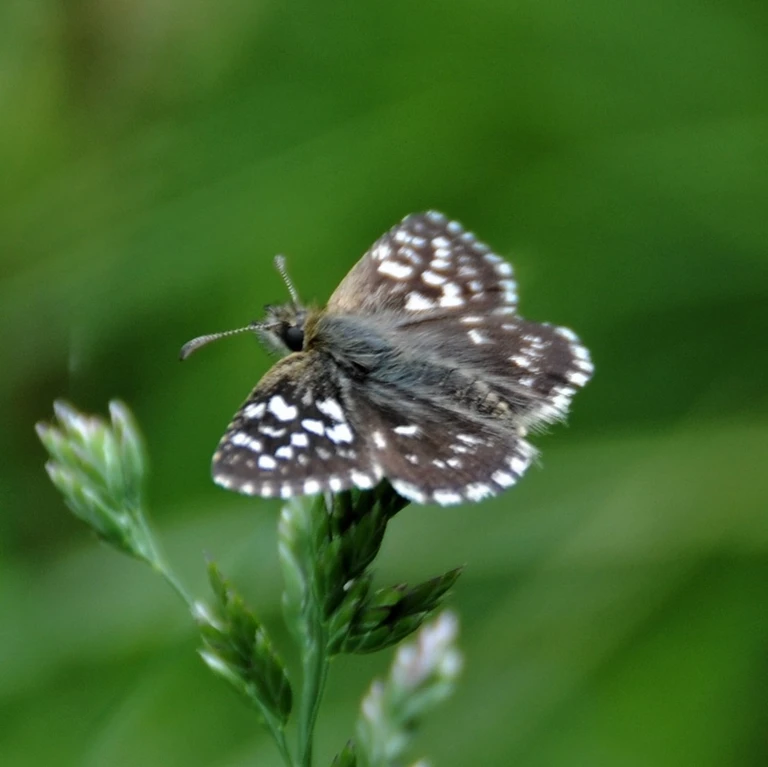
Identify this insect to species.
Pyrgus malvae
